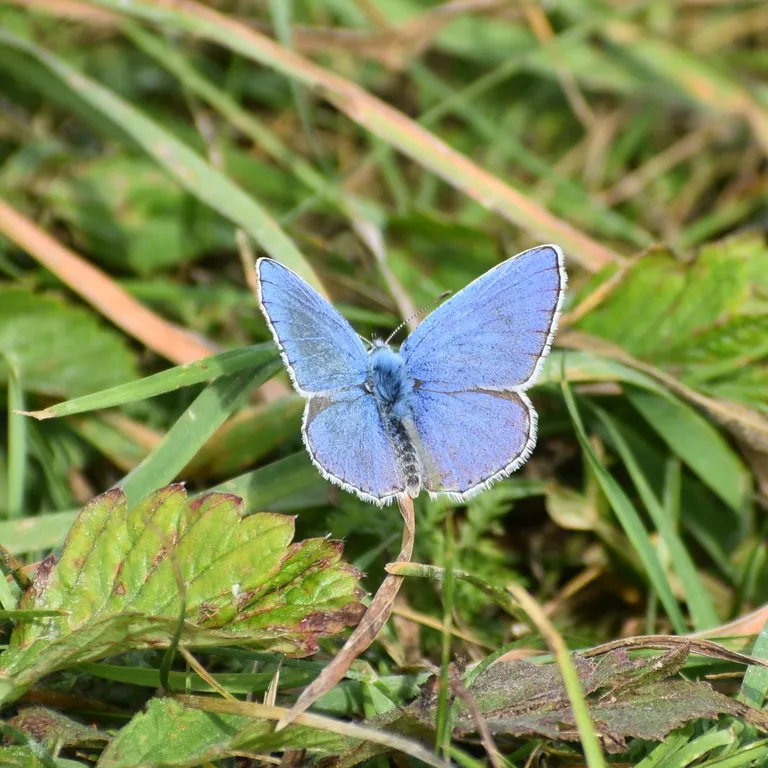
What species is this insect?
Lysandra bellargus
